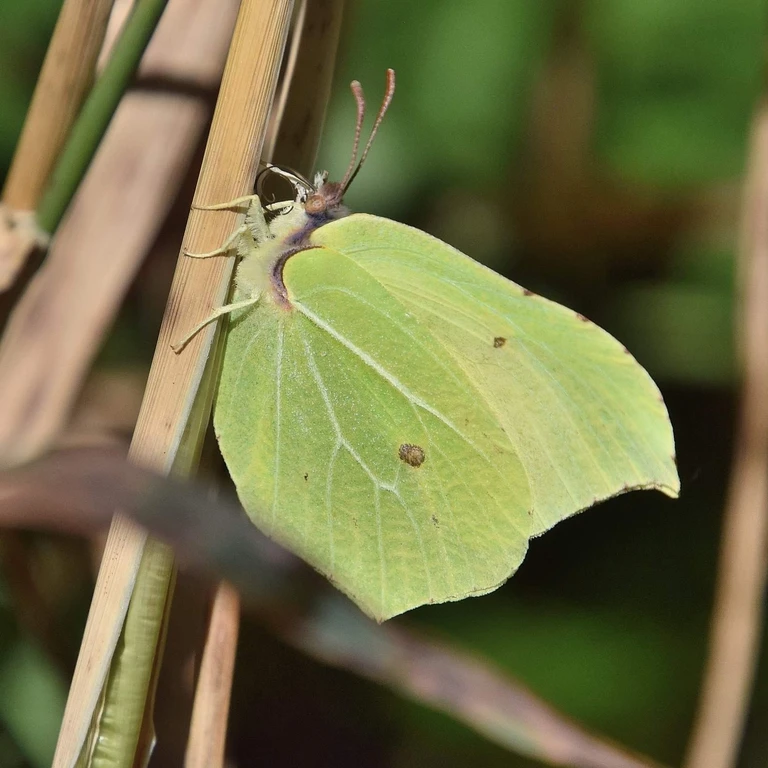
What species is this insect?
Gonepteryx rhamni
